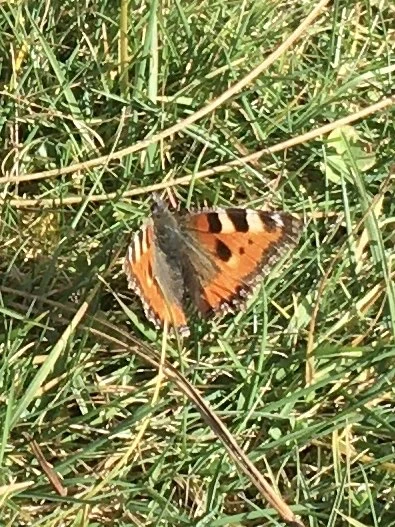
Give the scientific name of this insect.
Aglais urticae
